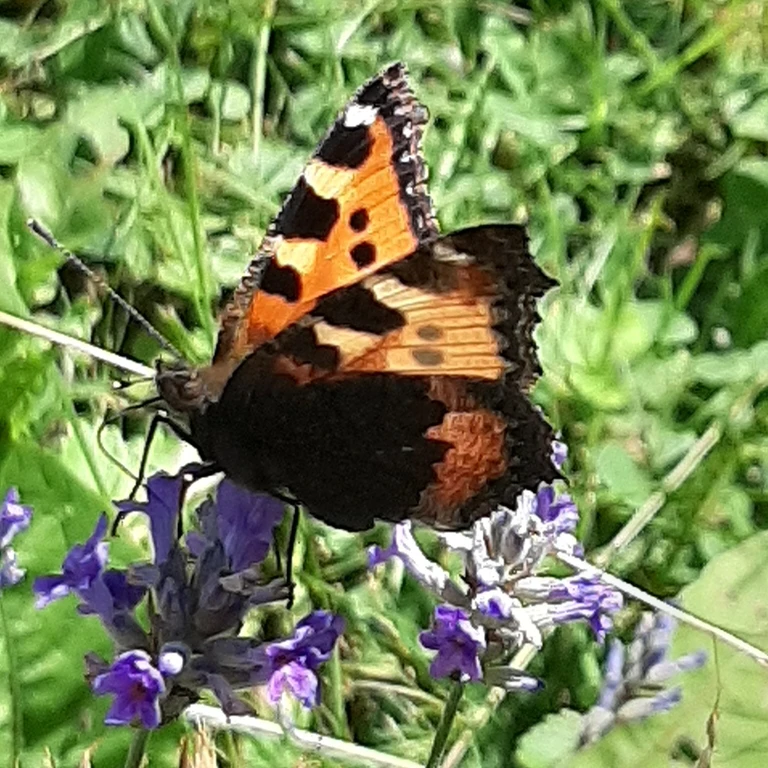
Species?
Aglais urticae
